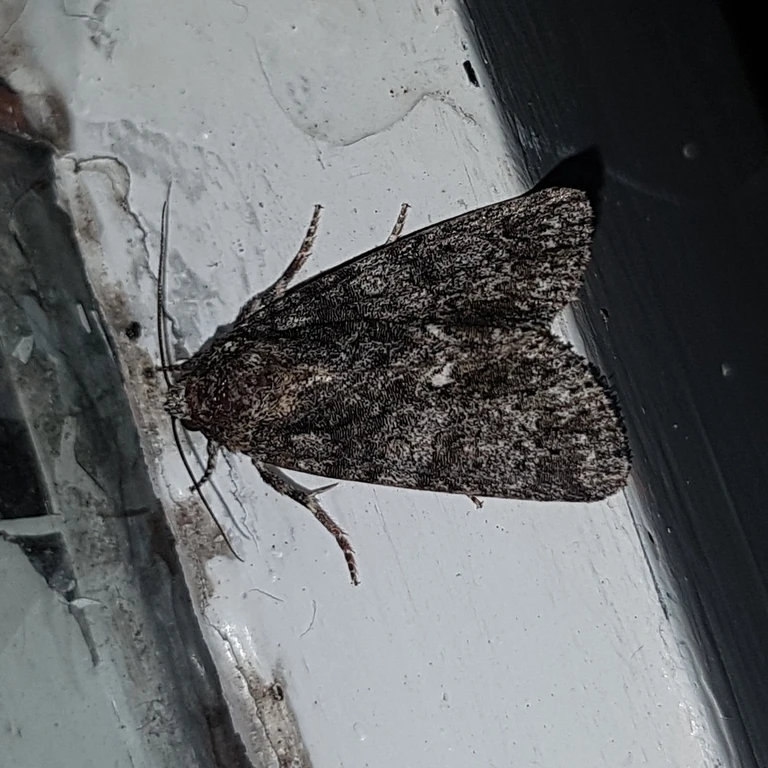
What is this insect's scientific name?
Acronicta rumicis
